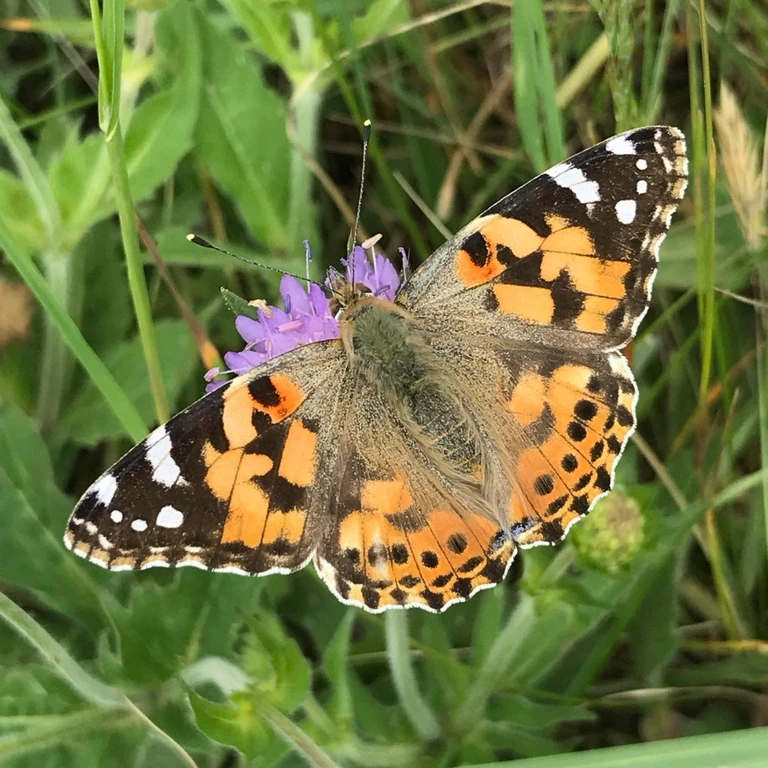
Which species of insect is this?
Vanessa cardui
